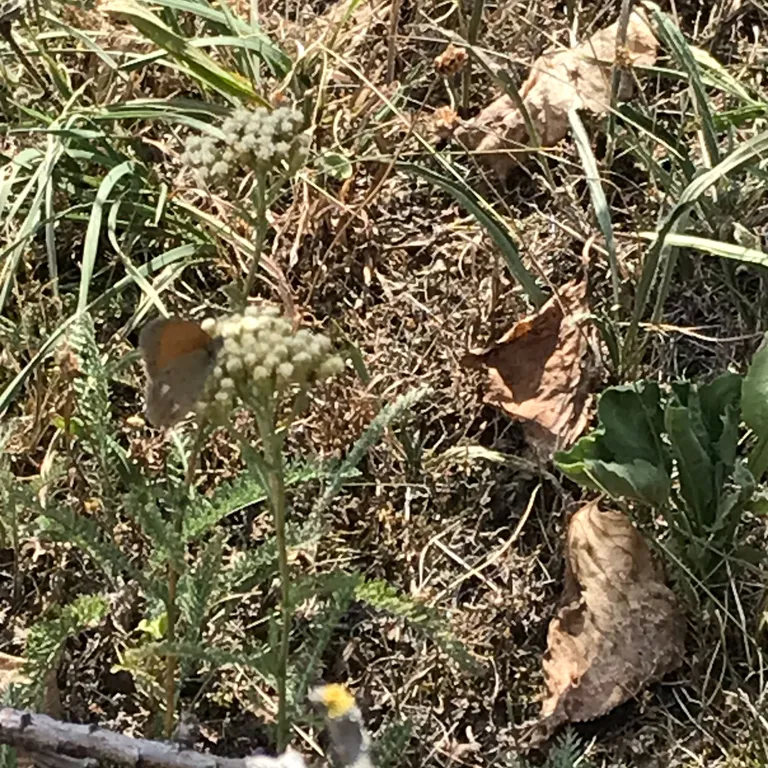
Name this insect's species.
Coenonympha glycerion (also Coenonympha iphis)
